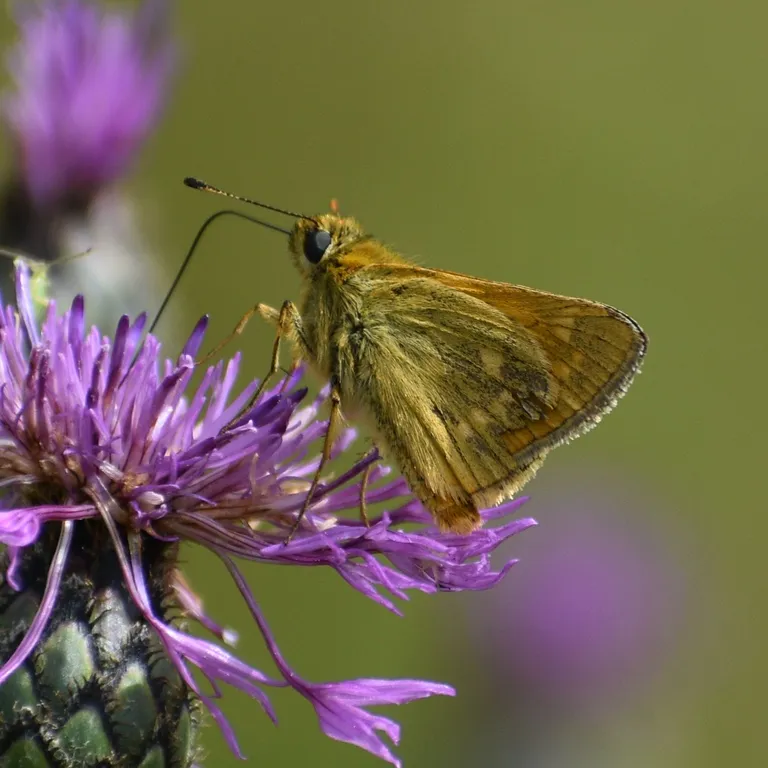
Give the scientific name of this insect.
Ochlodes sylvanus (also Ochlodes venata)
